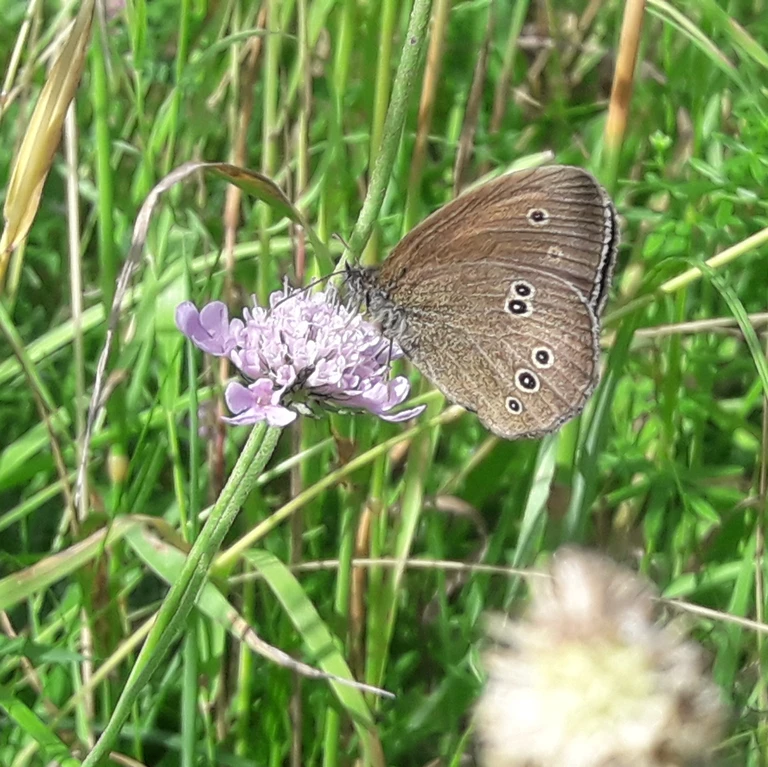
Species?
Aphantopus hyperantus
